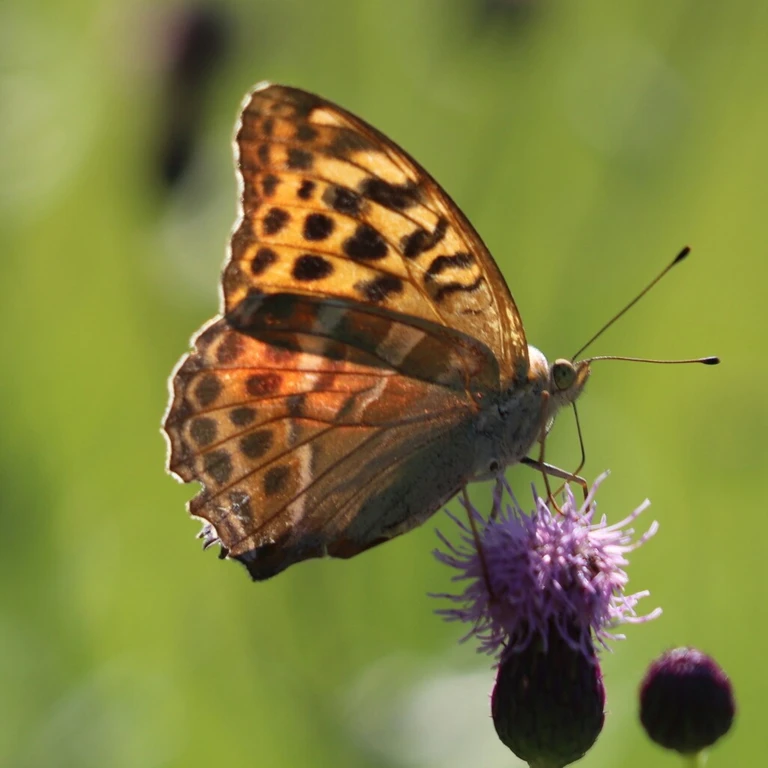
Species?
Argynnis paphia
